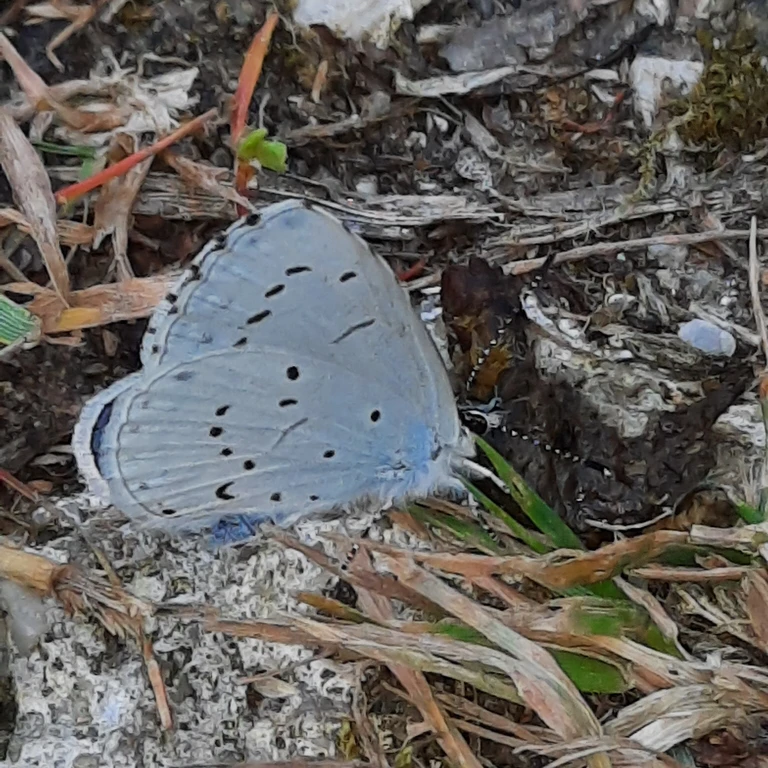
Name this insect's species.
Celastrina argiolus
